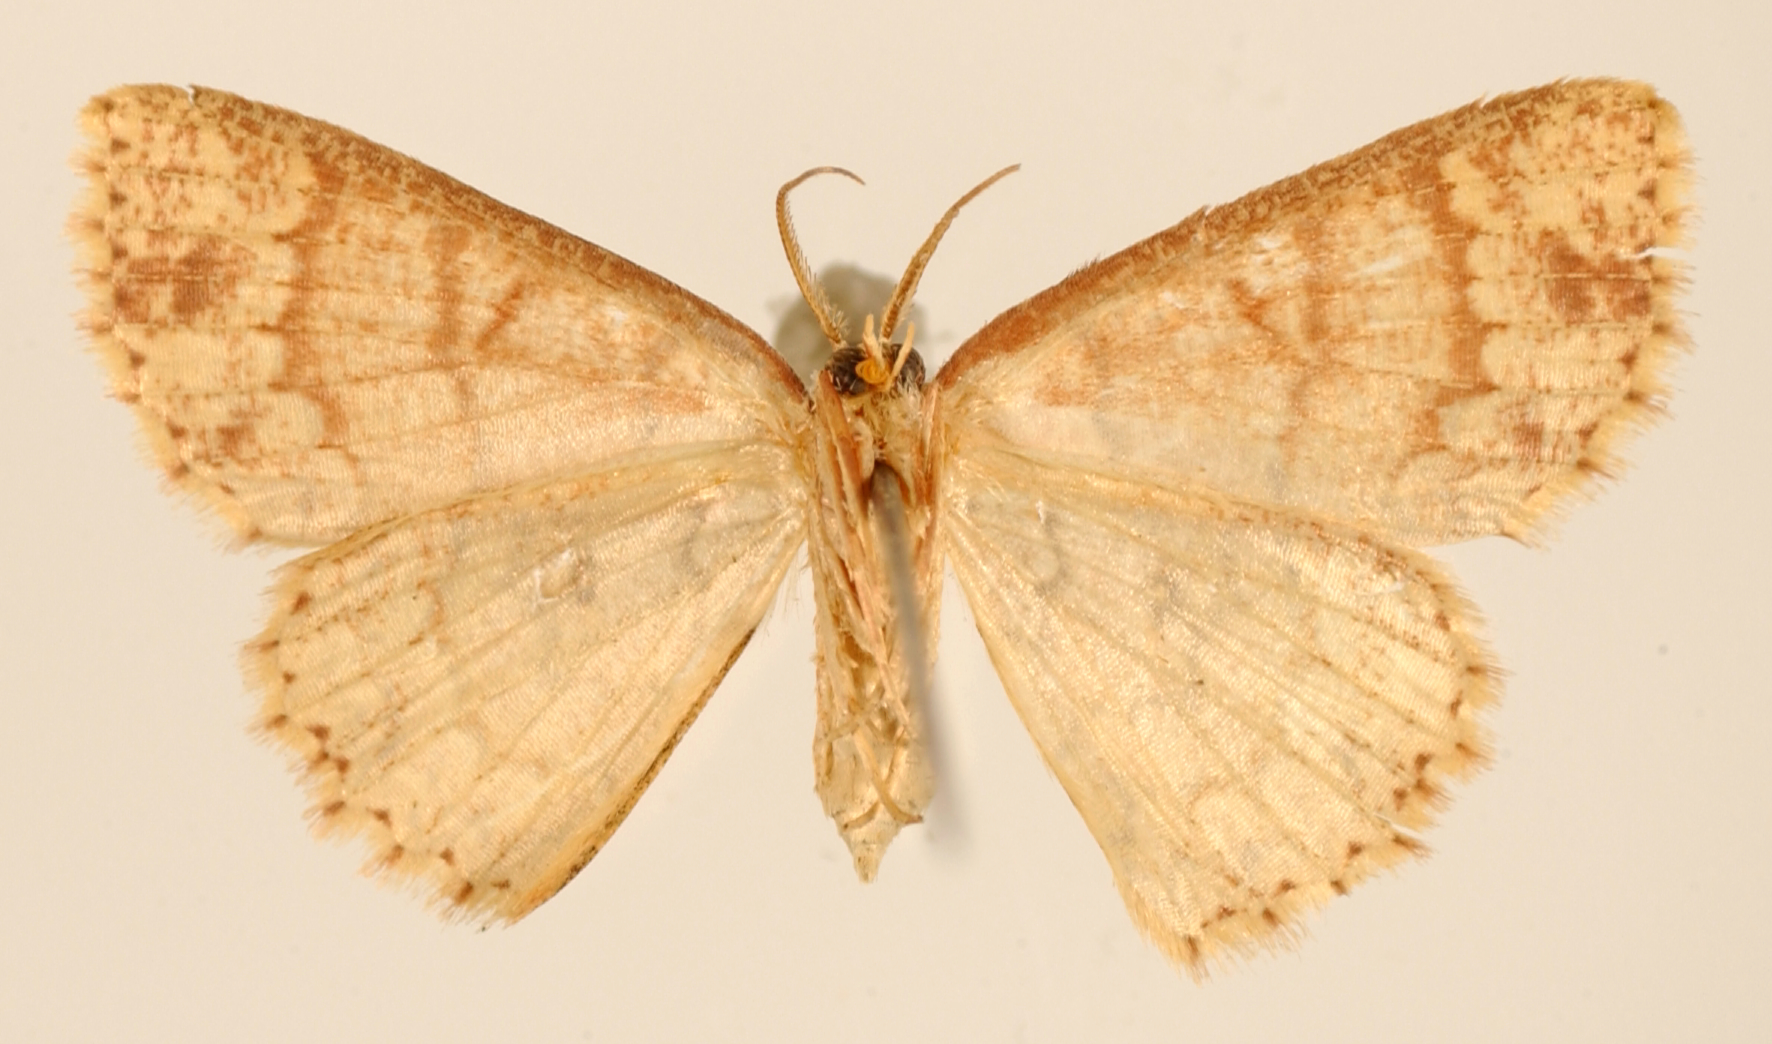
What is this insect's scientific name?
Anisodes timotheus
